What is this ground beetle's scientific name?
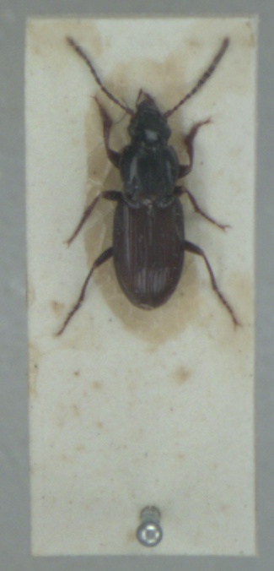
Pterostichus minor
